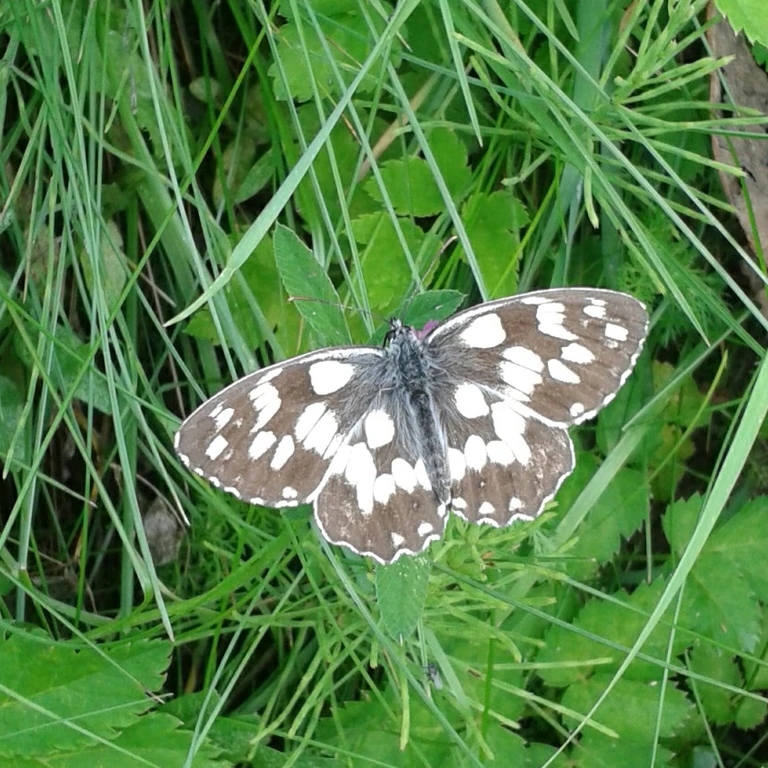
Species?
Melanargia galathea
